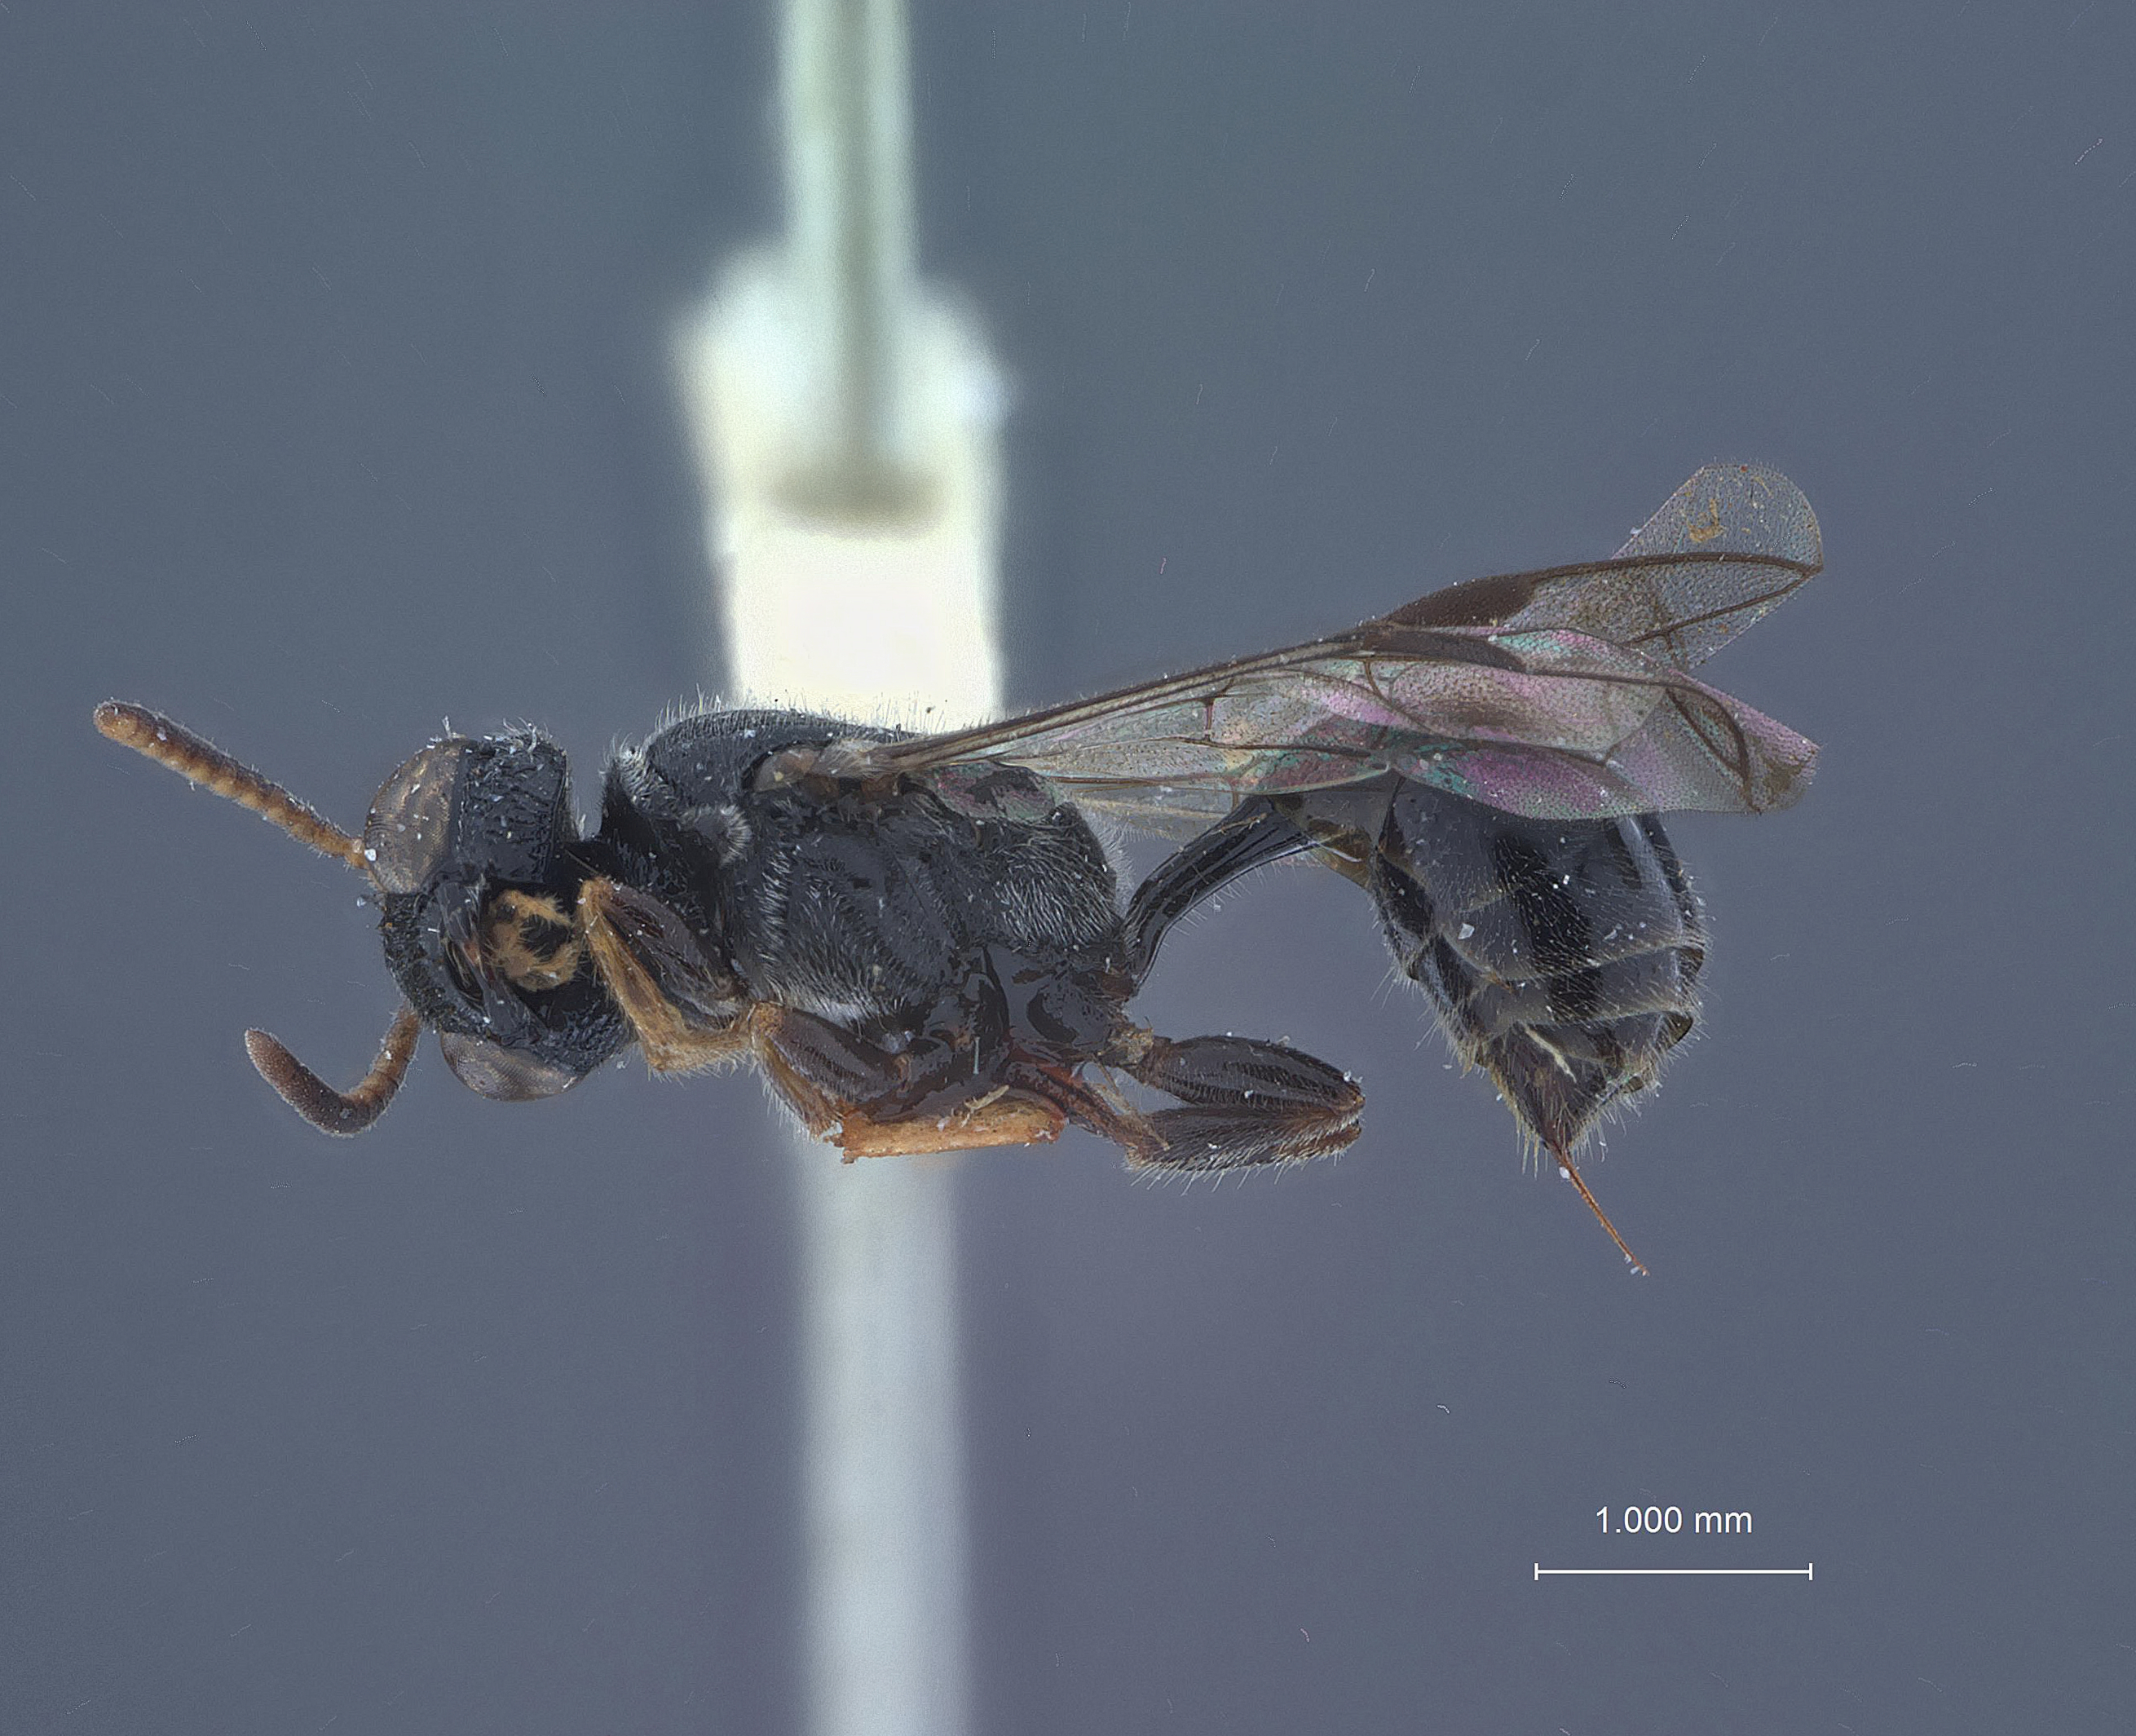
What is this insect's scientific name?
Psenulus rugosus
